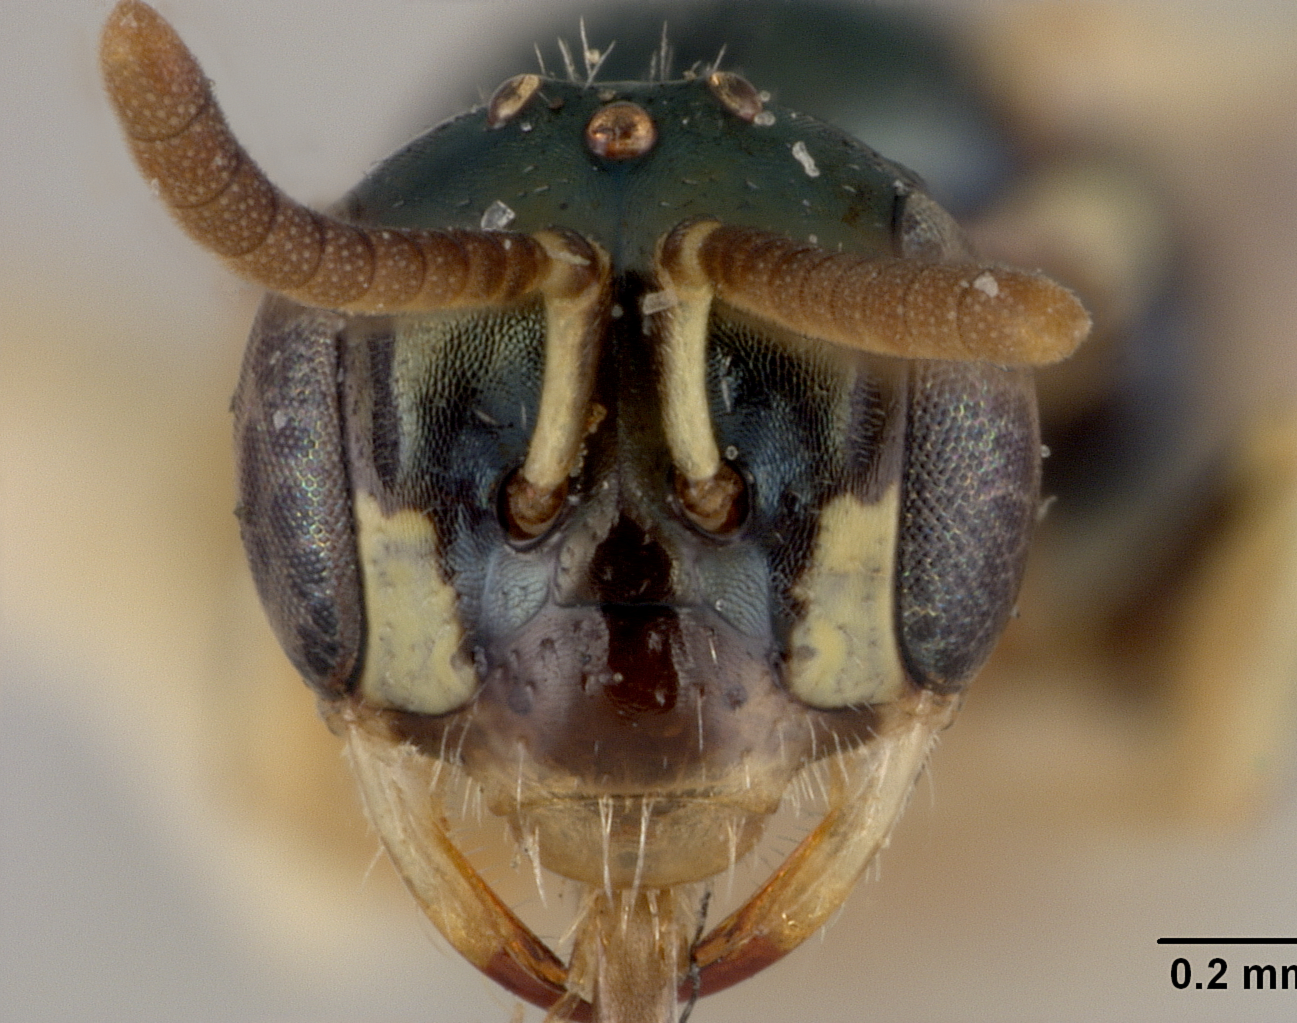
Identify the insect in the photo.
Perdita subglabra
